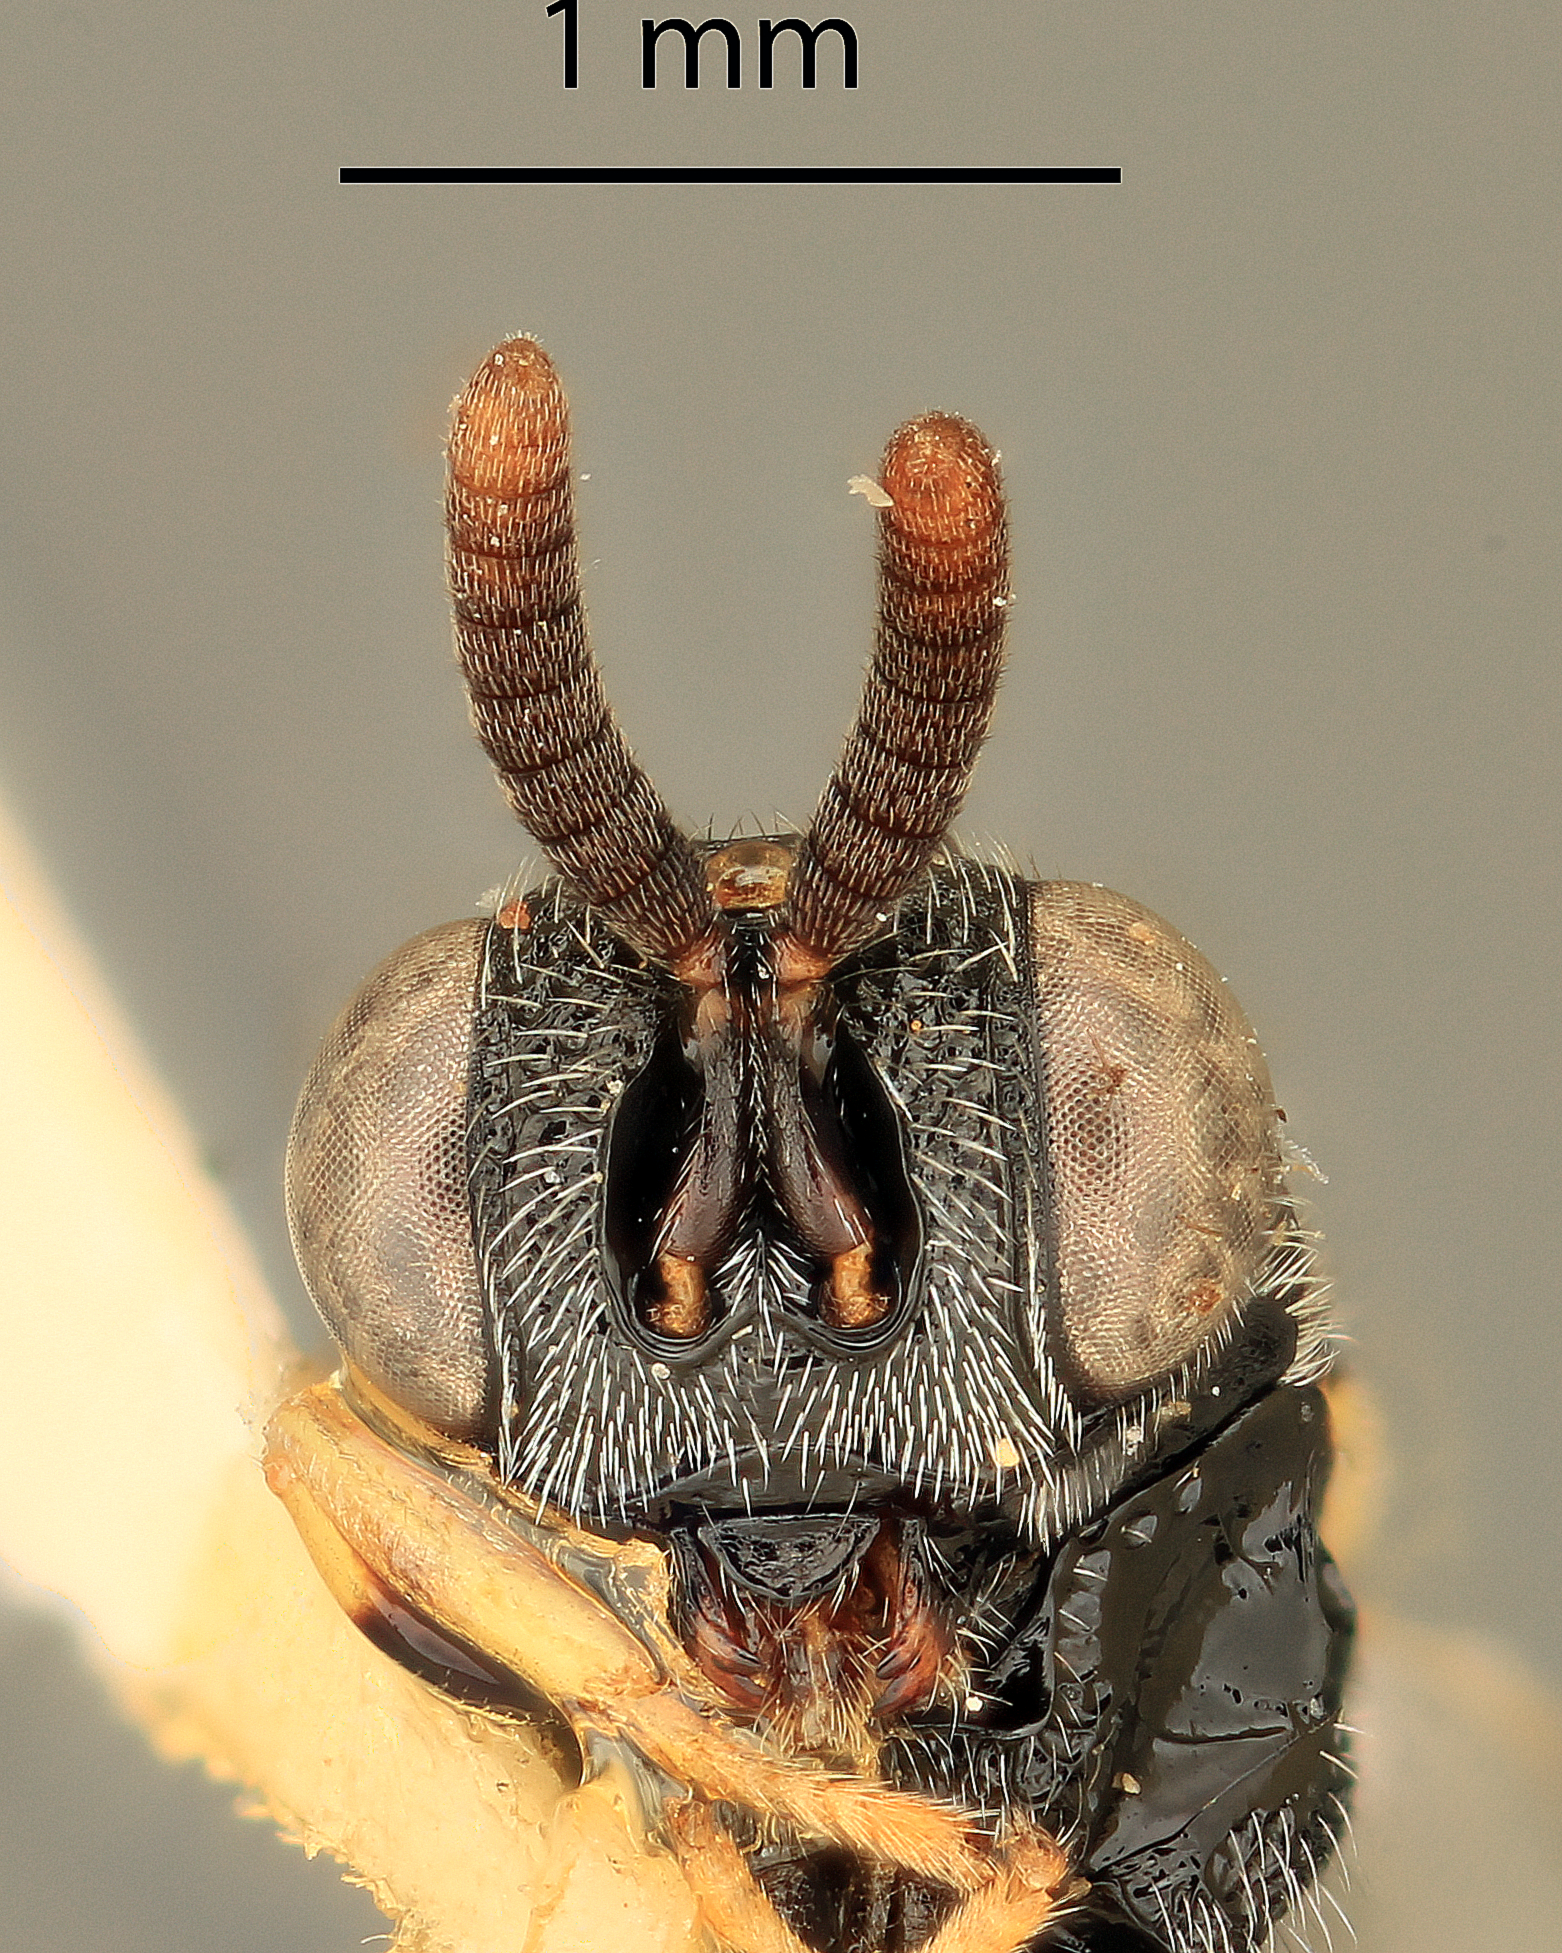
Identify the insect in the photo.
Brachymeria aeca
